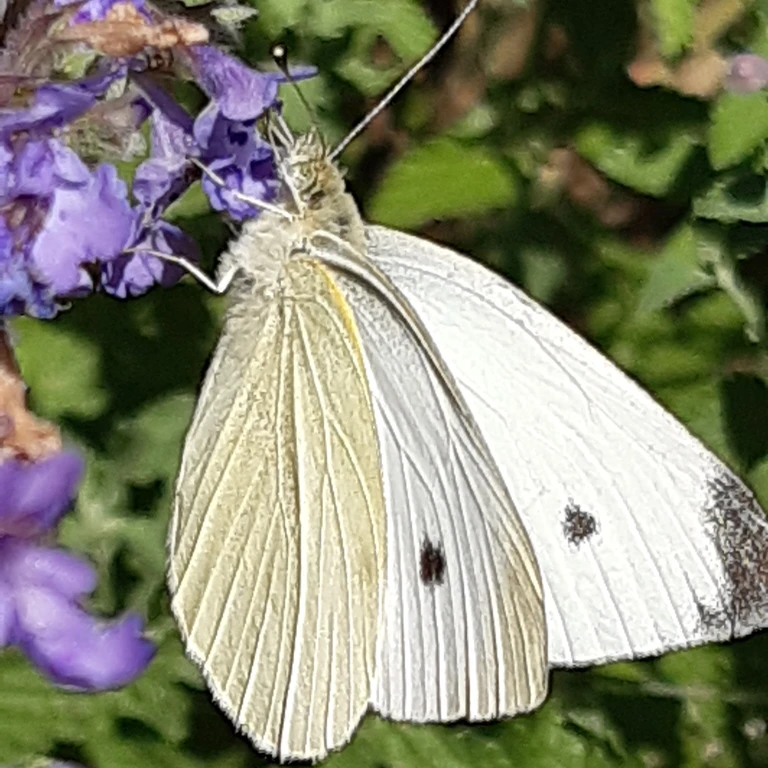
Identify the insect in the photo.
Pieris rapae
